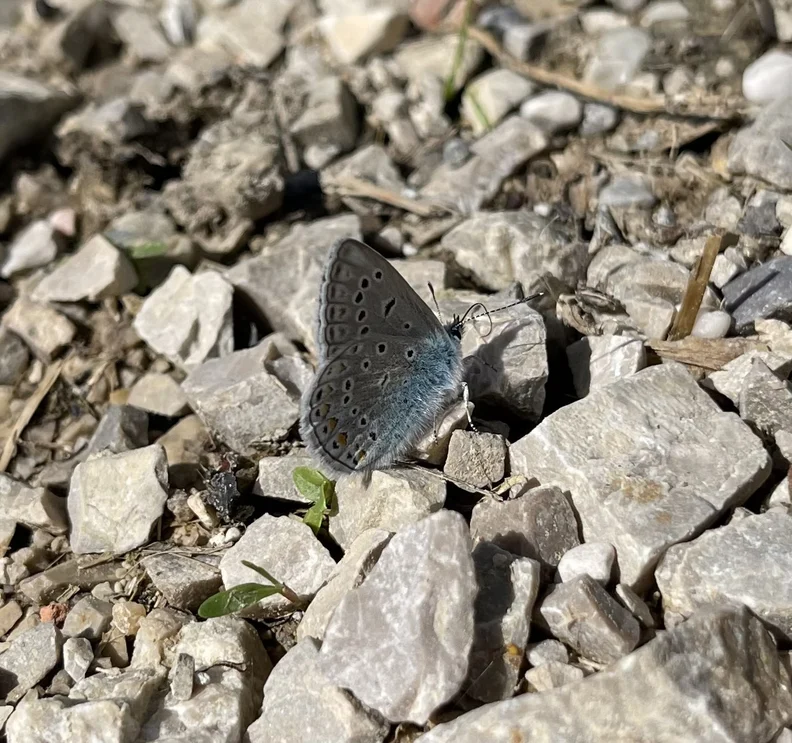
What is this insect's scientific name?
Polyommatus icarus
